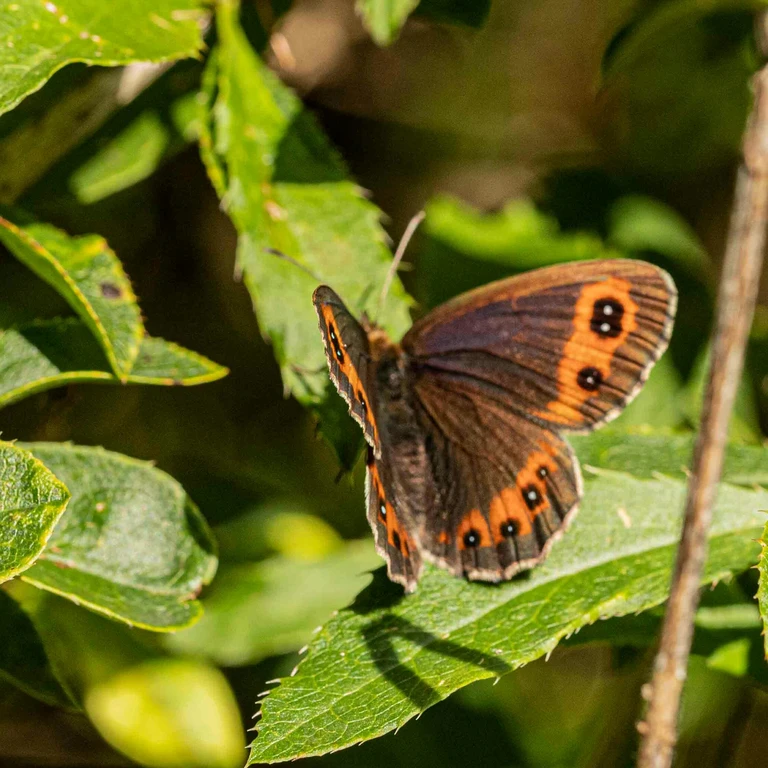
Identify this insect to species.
Erebia aethiops
